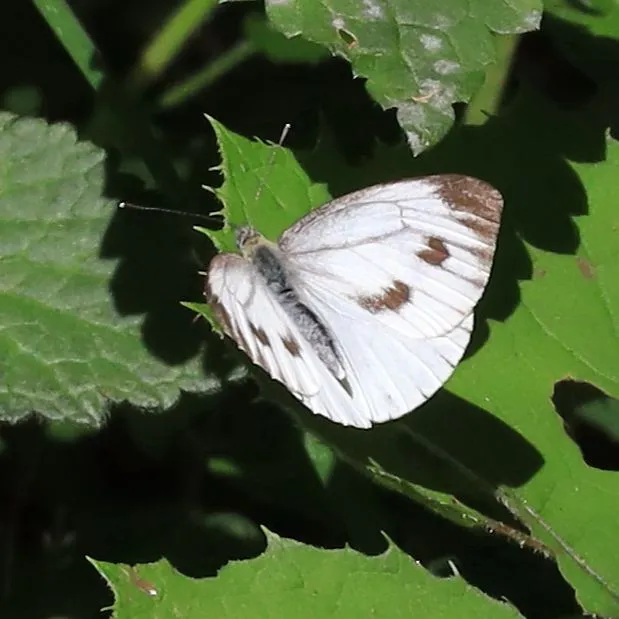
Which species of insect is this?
Pieris napi
